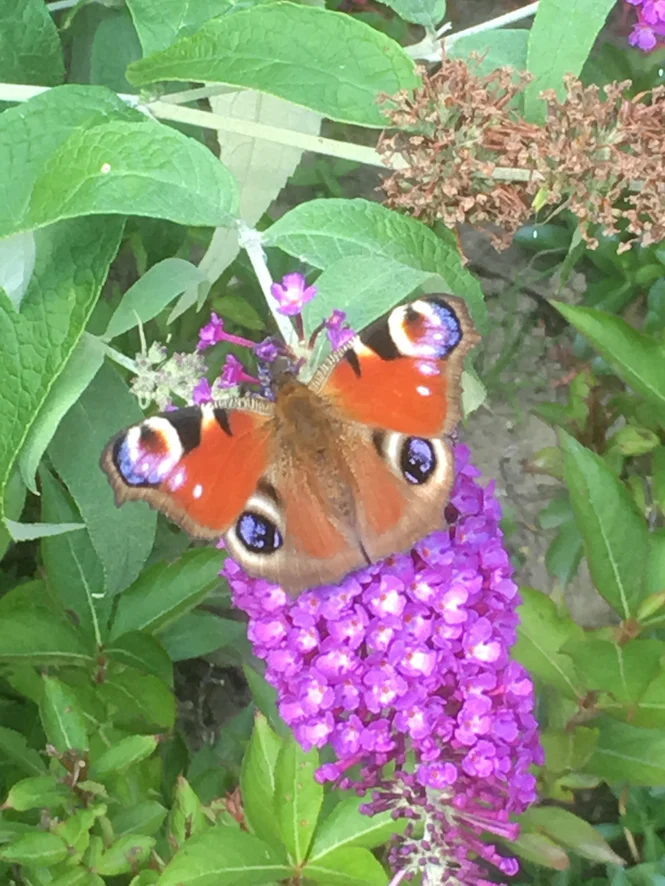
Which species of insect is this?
Aglais io
